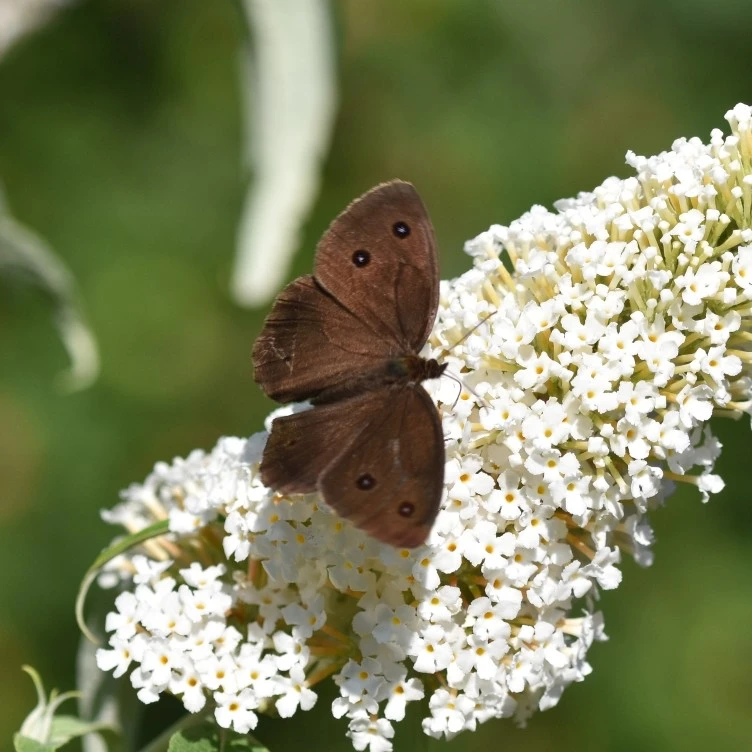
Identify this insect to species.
Minois dryas
